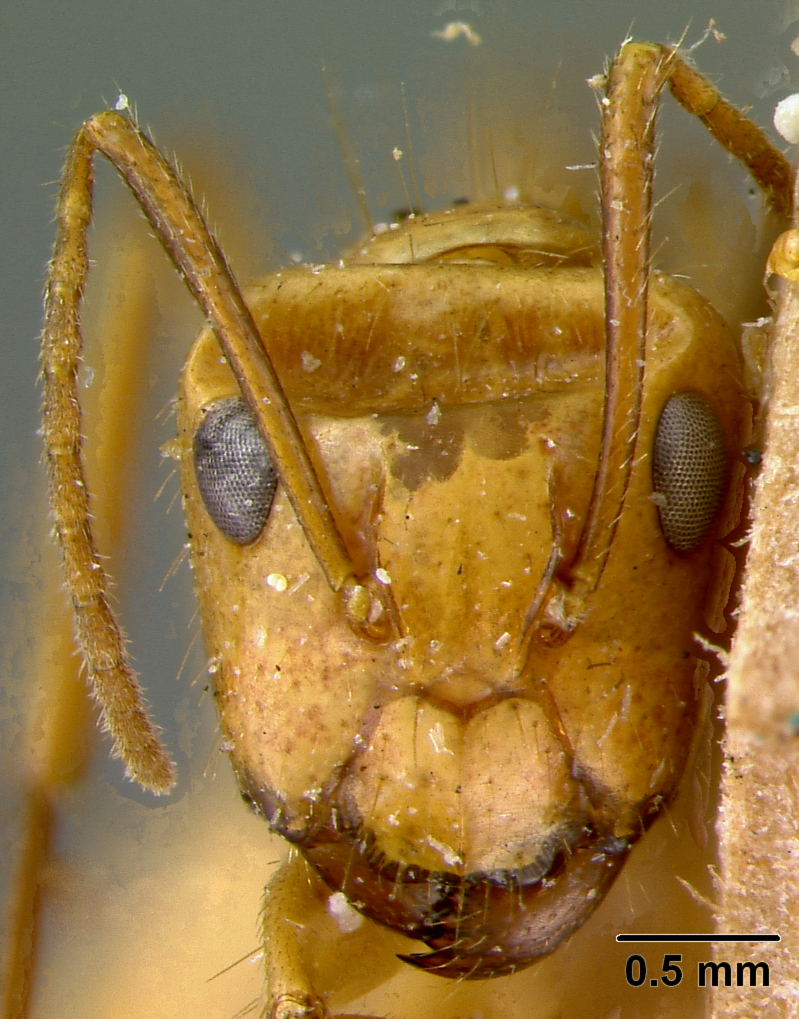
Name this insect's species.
Camponotus balzani
